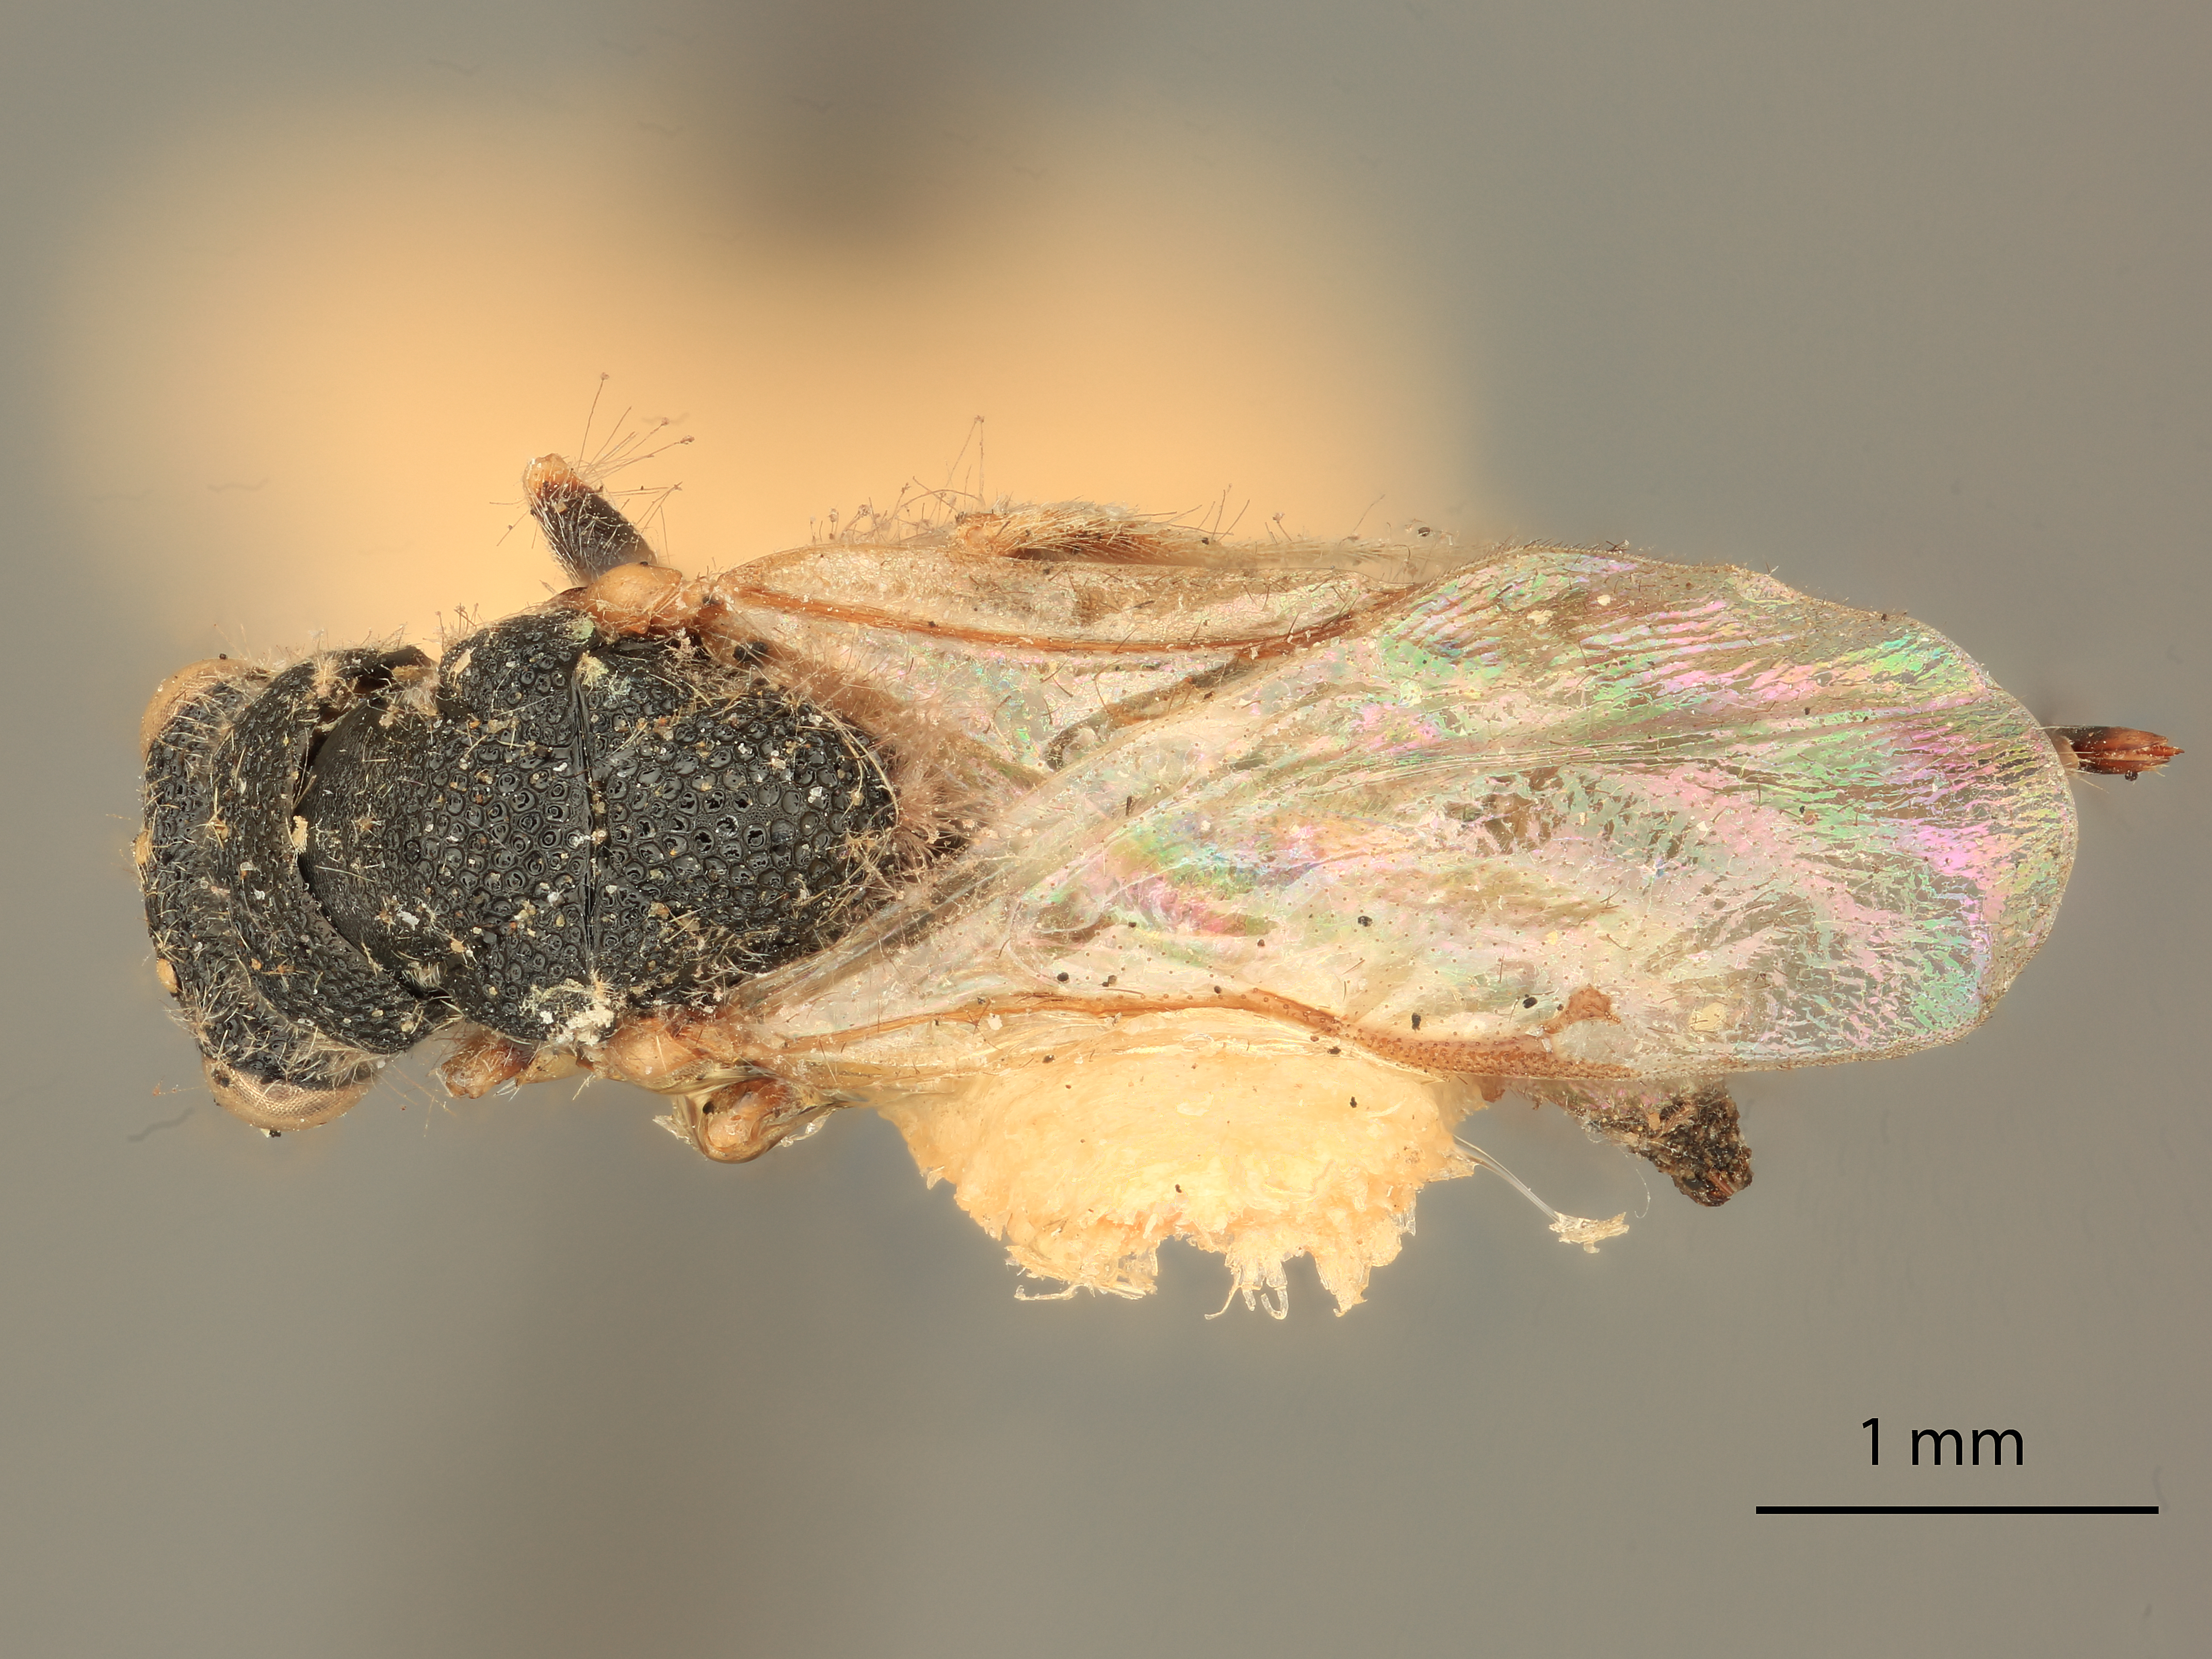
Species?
Eurytoma laxitas
